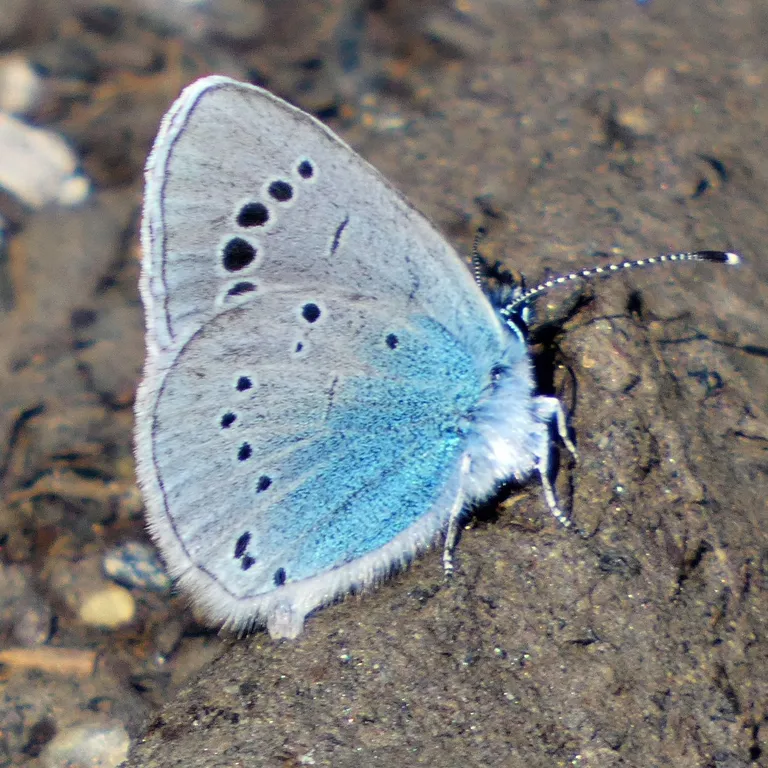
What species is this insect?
Glaucopsyche alexis
